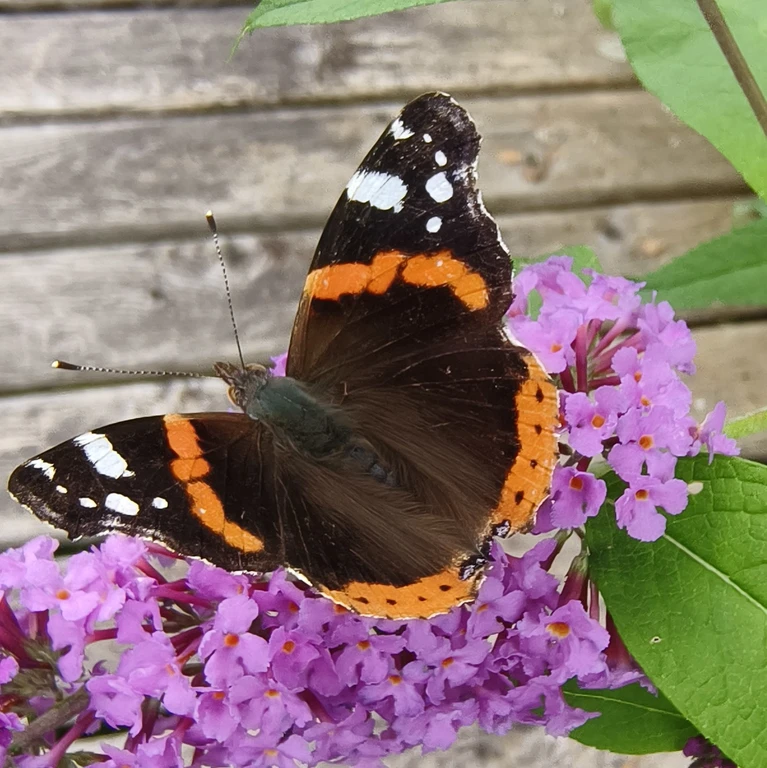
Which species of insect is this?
Vanessa atalanta
